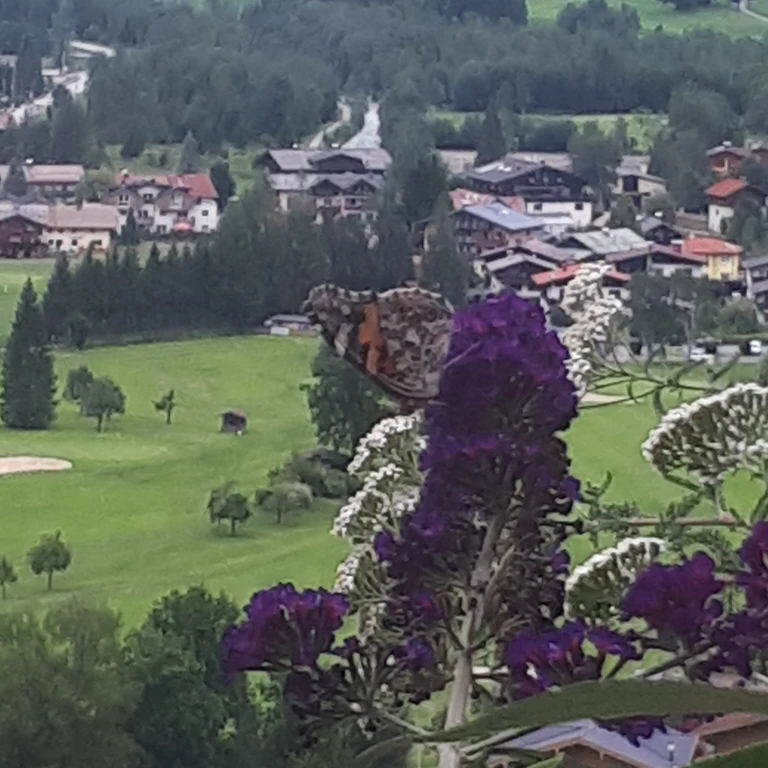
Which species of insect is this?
Vanessa cardui
